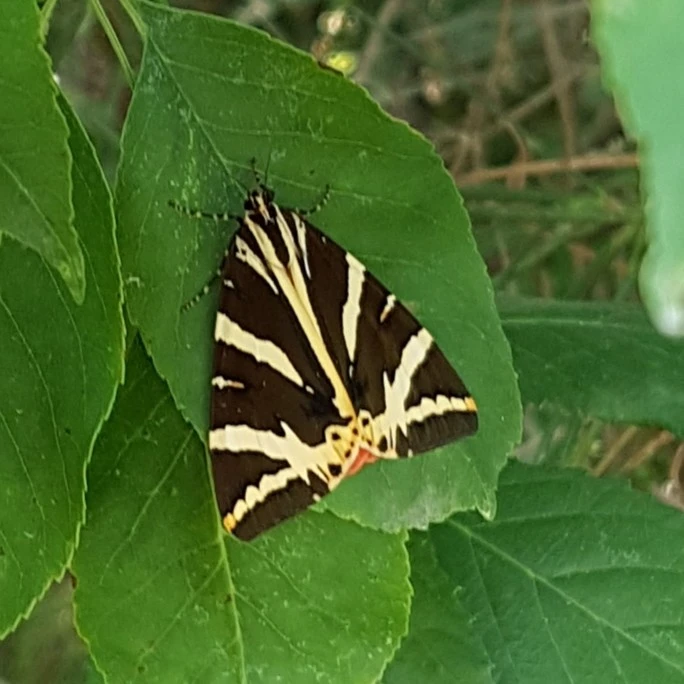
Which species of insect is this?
Euplagia quadripunctaria
